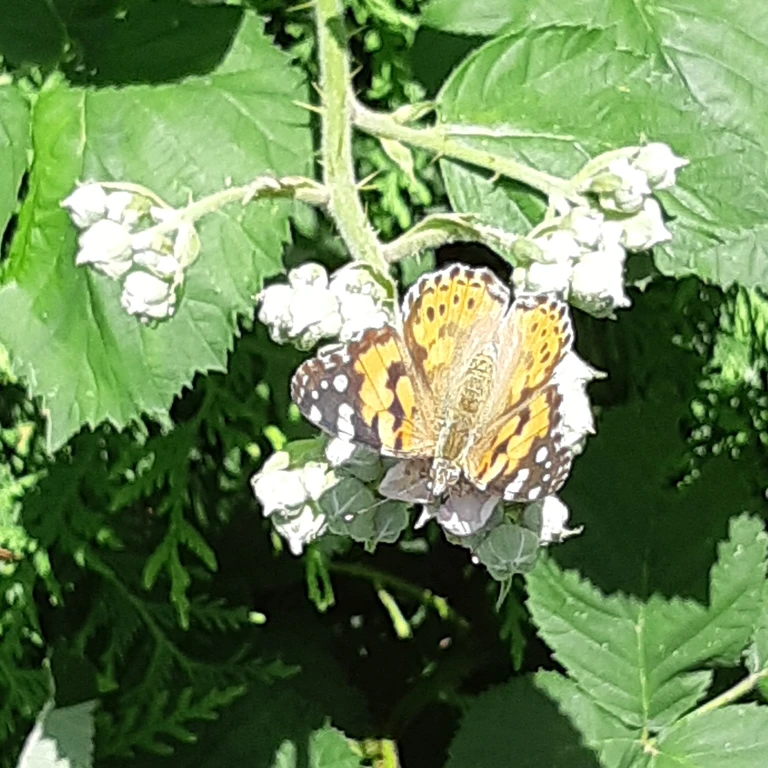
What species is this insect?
Vanessa cardui
